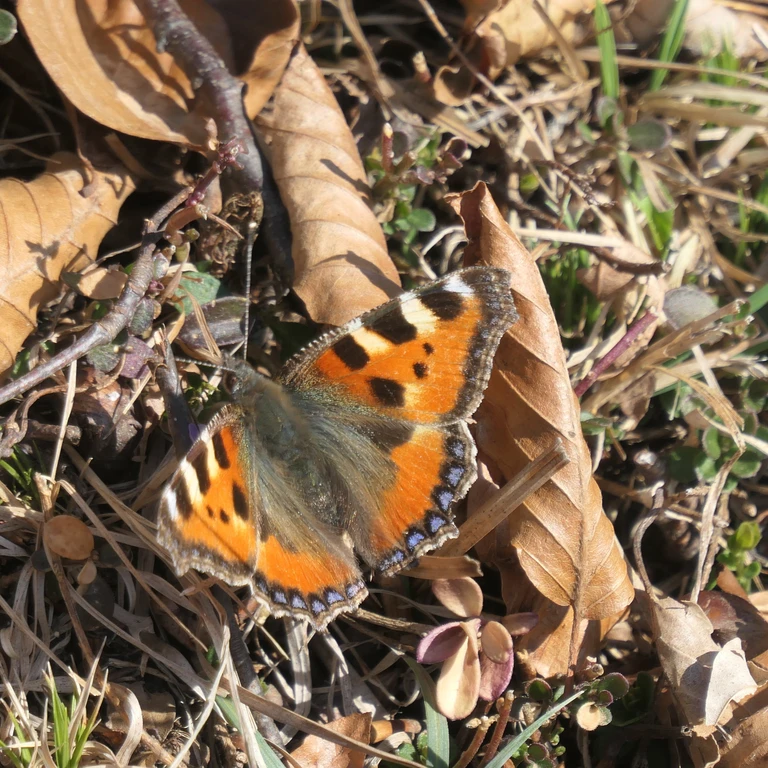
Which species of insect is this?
Aglais urticae
